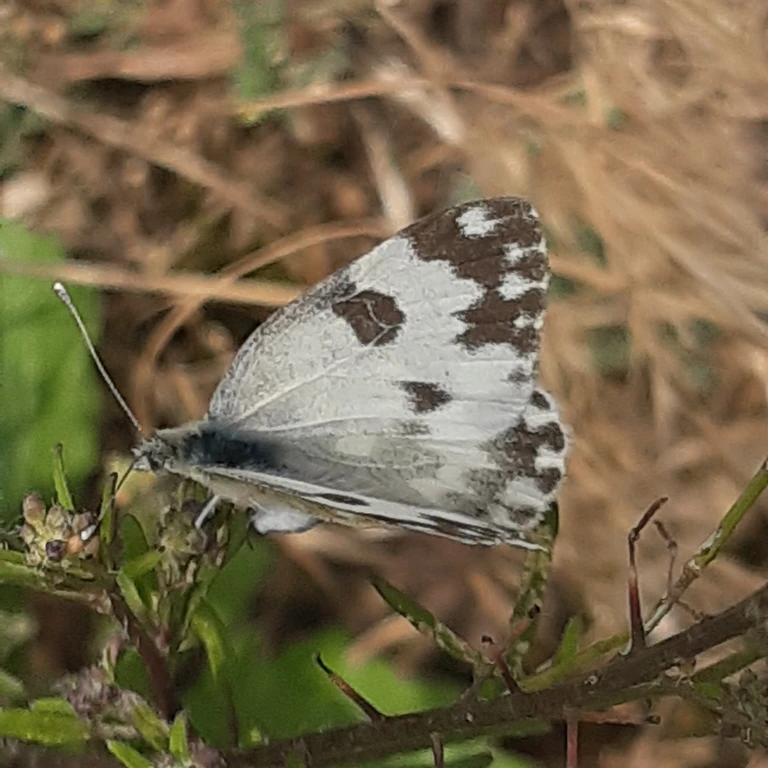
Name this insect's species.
Pontia edusa
